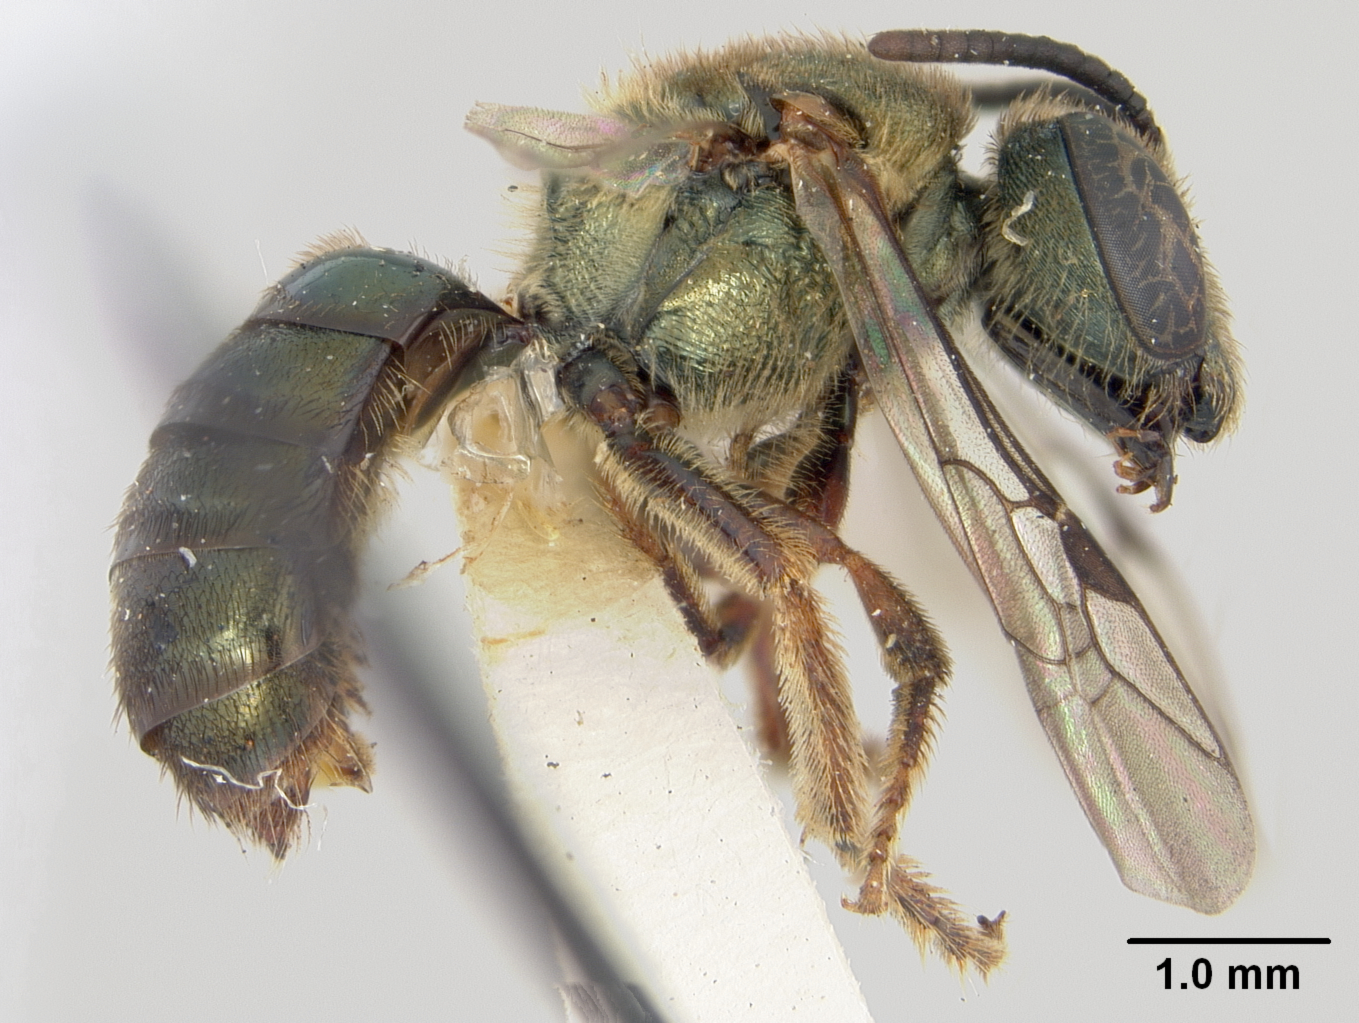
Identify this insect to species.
Halictus pseudexterus
